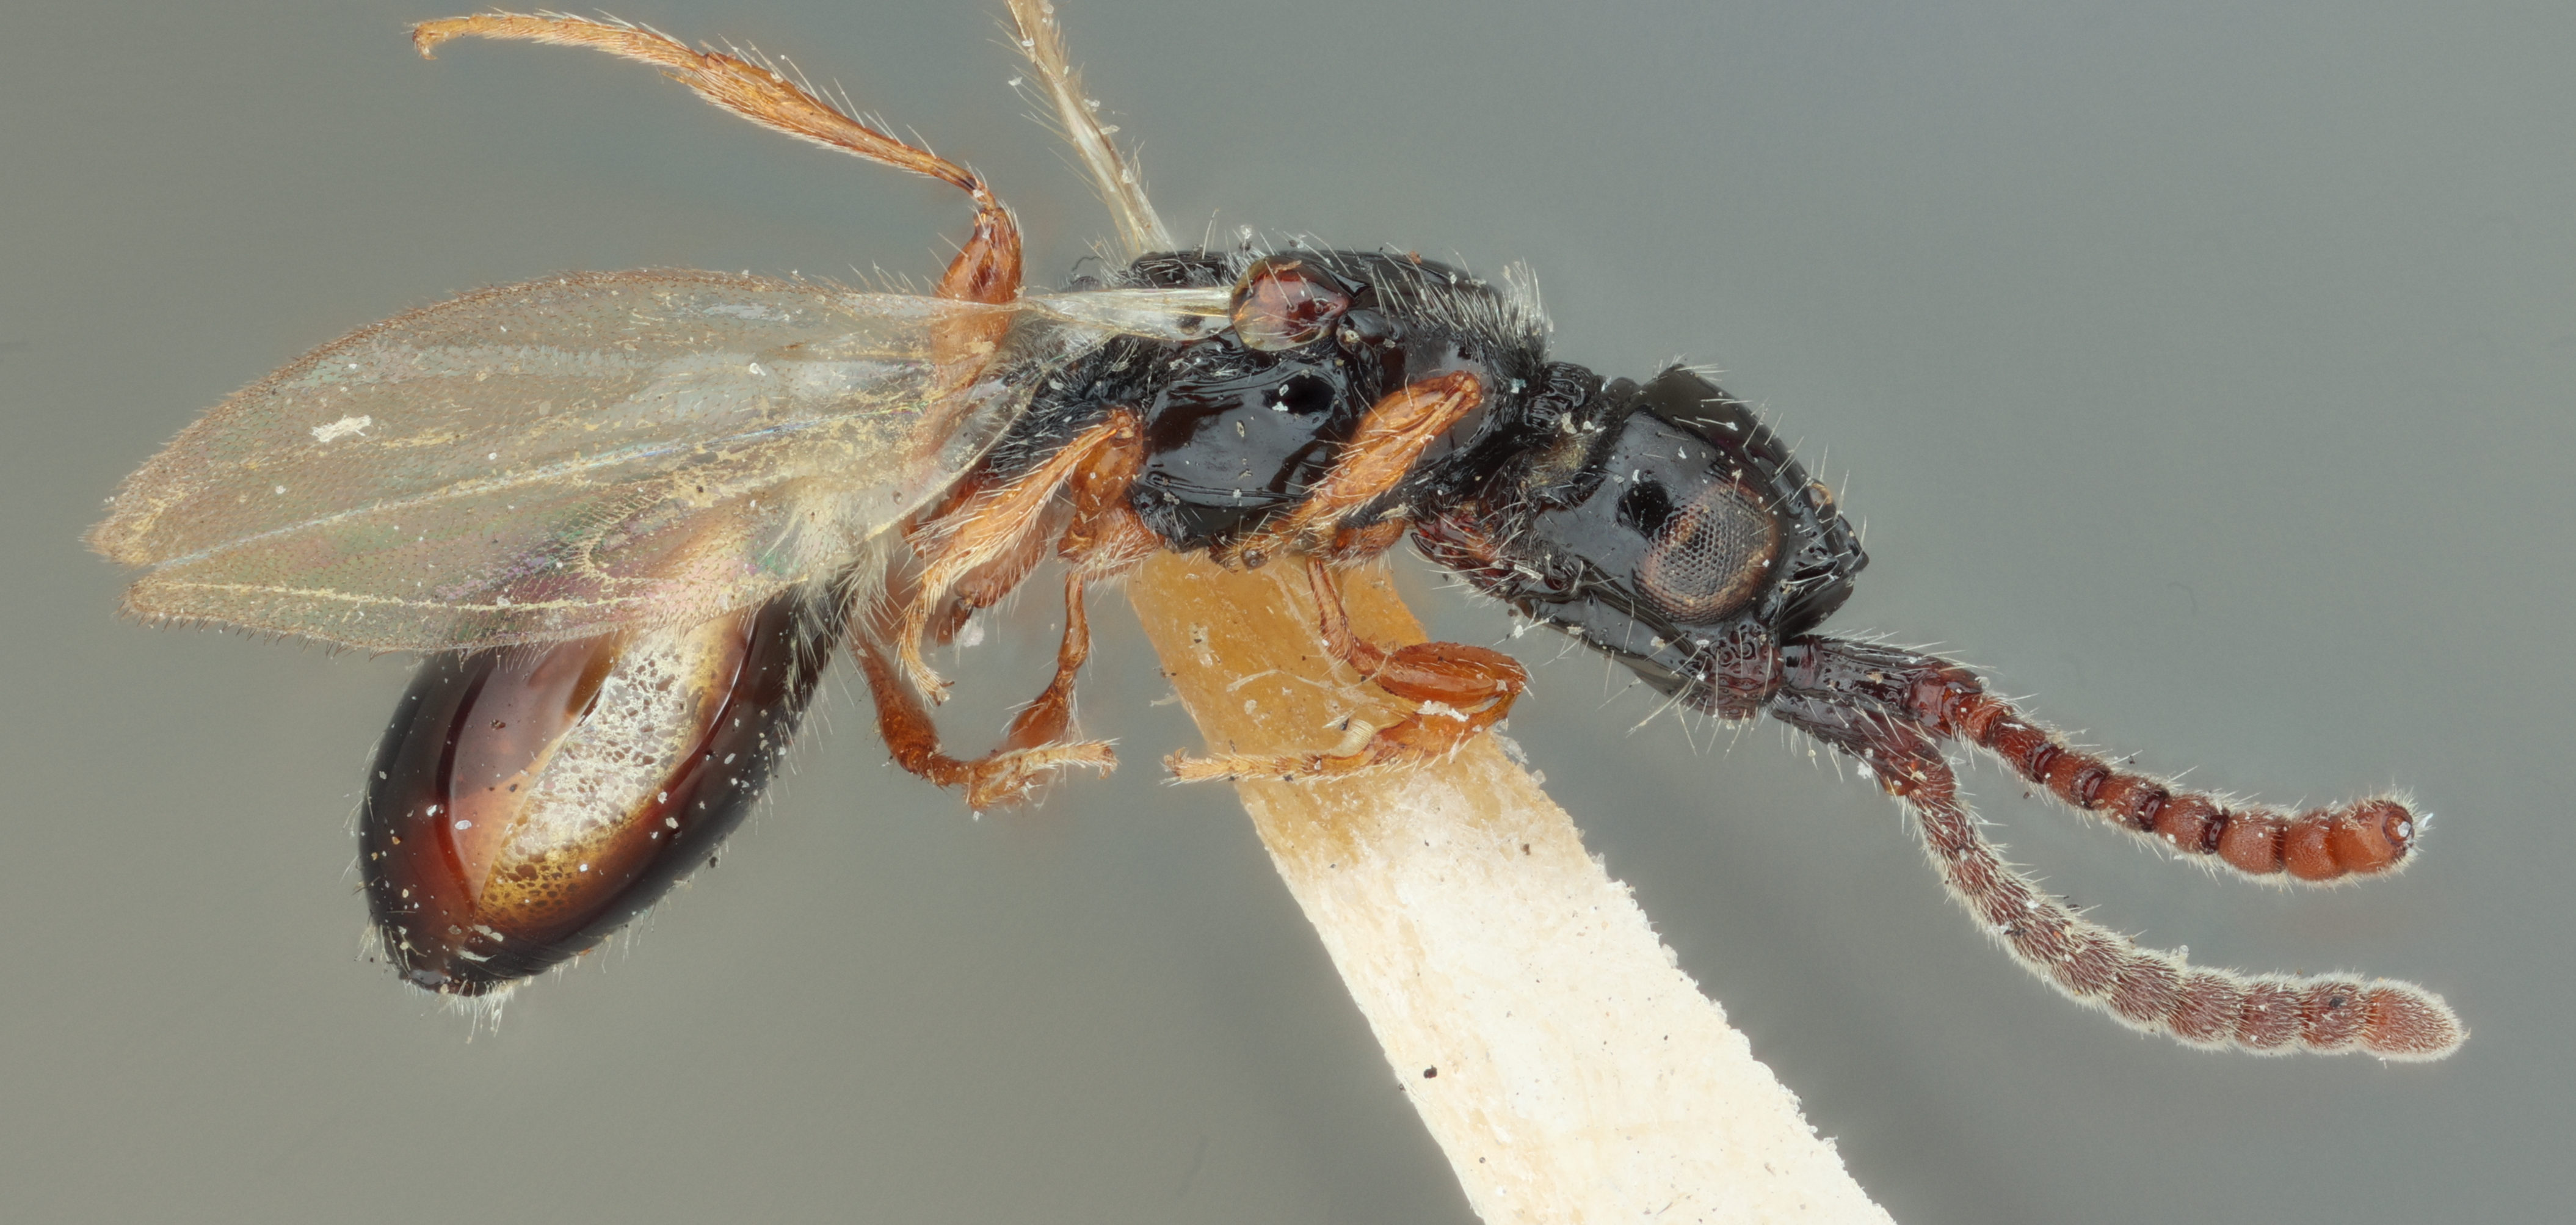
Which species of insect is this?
Coptera chylizae
